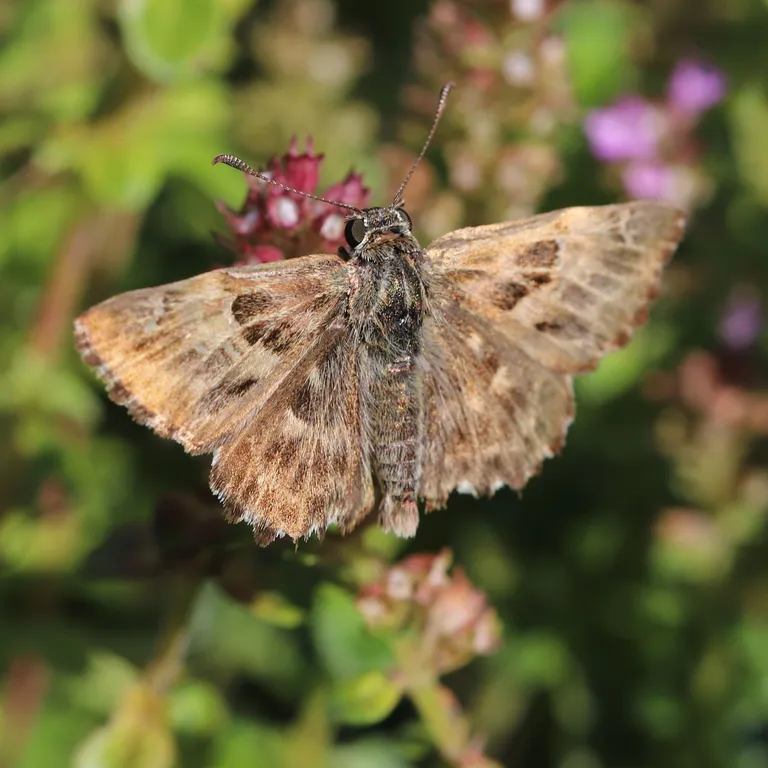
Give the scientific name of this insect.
Carcharodus alceae
